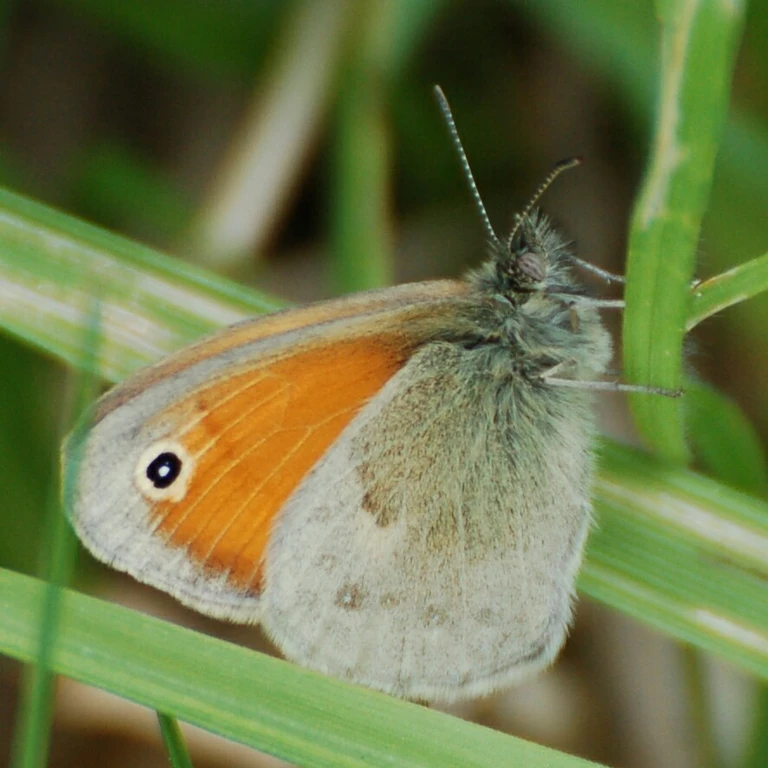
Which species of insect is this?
Coenonympha pamphilus
